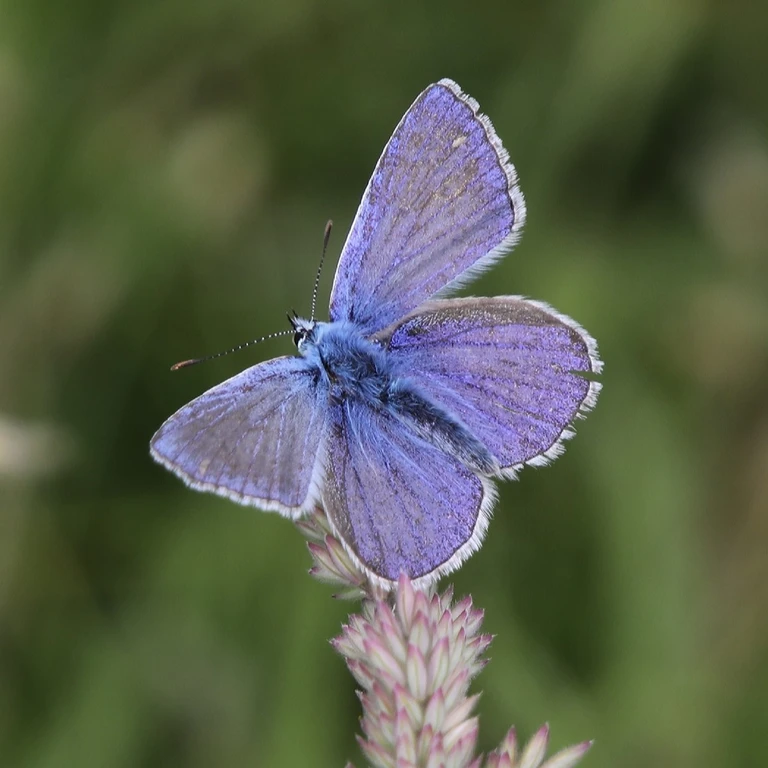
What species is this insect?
Polyommatus icarus
